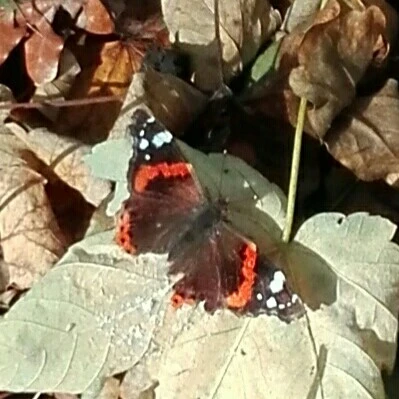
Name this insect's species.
Vanessa atalanta
